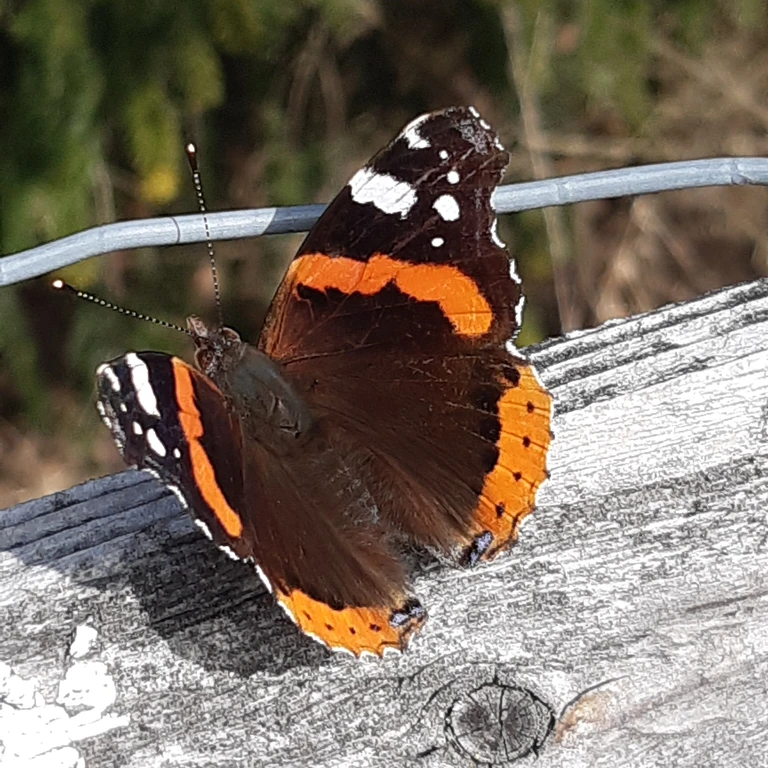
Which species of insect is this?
Vanessa atalanta
